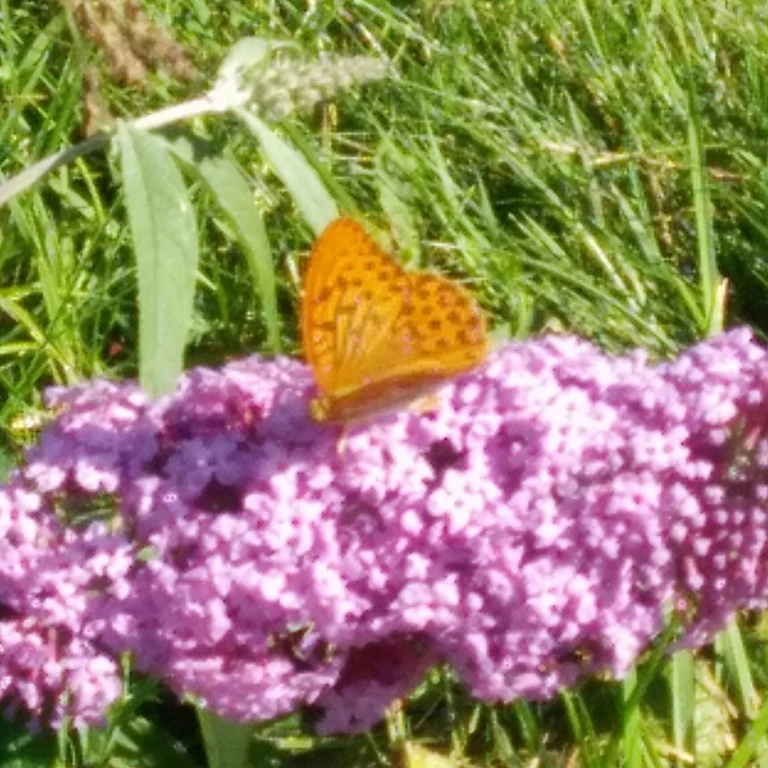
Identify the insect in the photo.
Argynnis paphia
